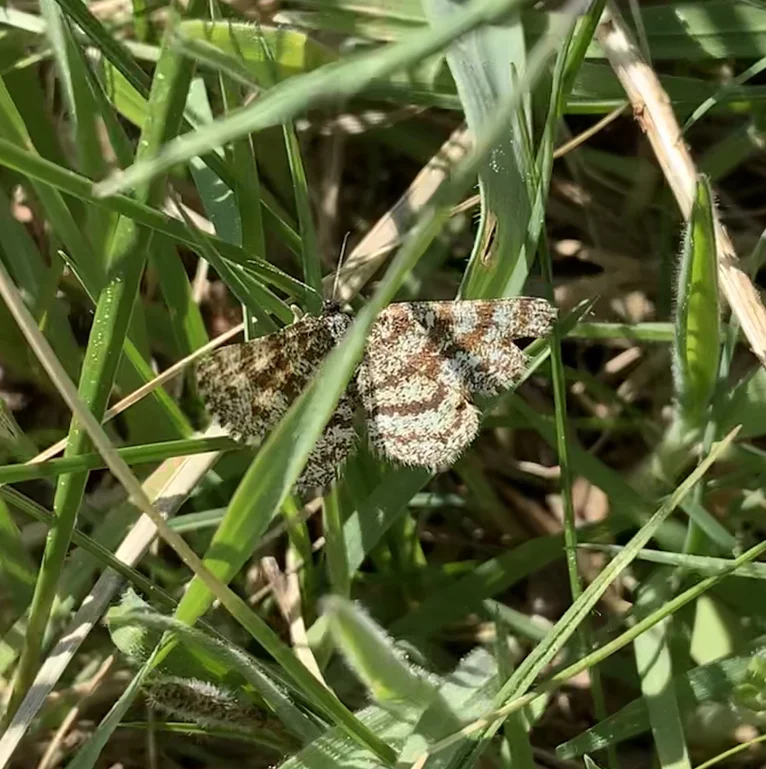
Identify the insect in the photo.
Ematurga atomaria
